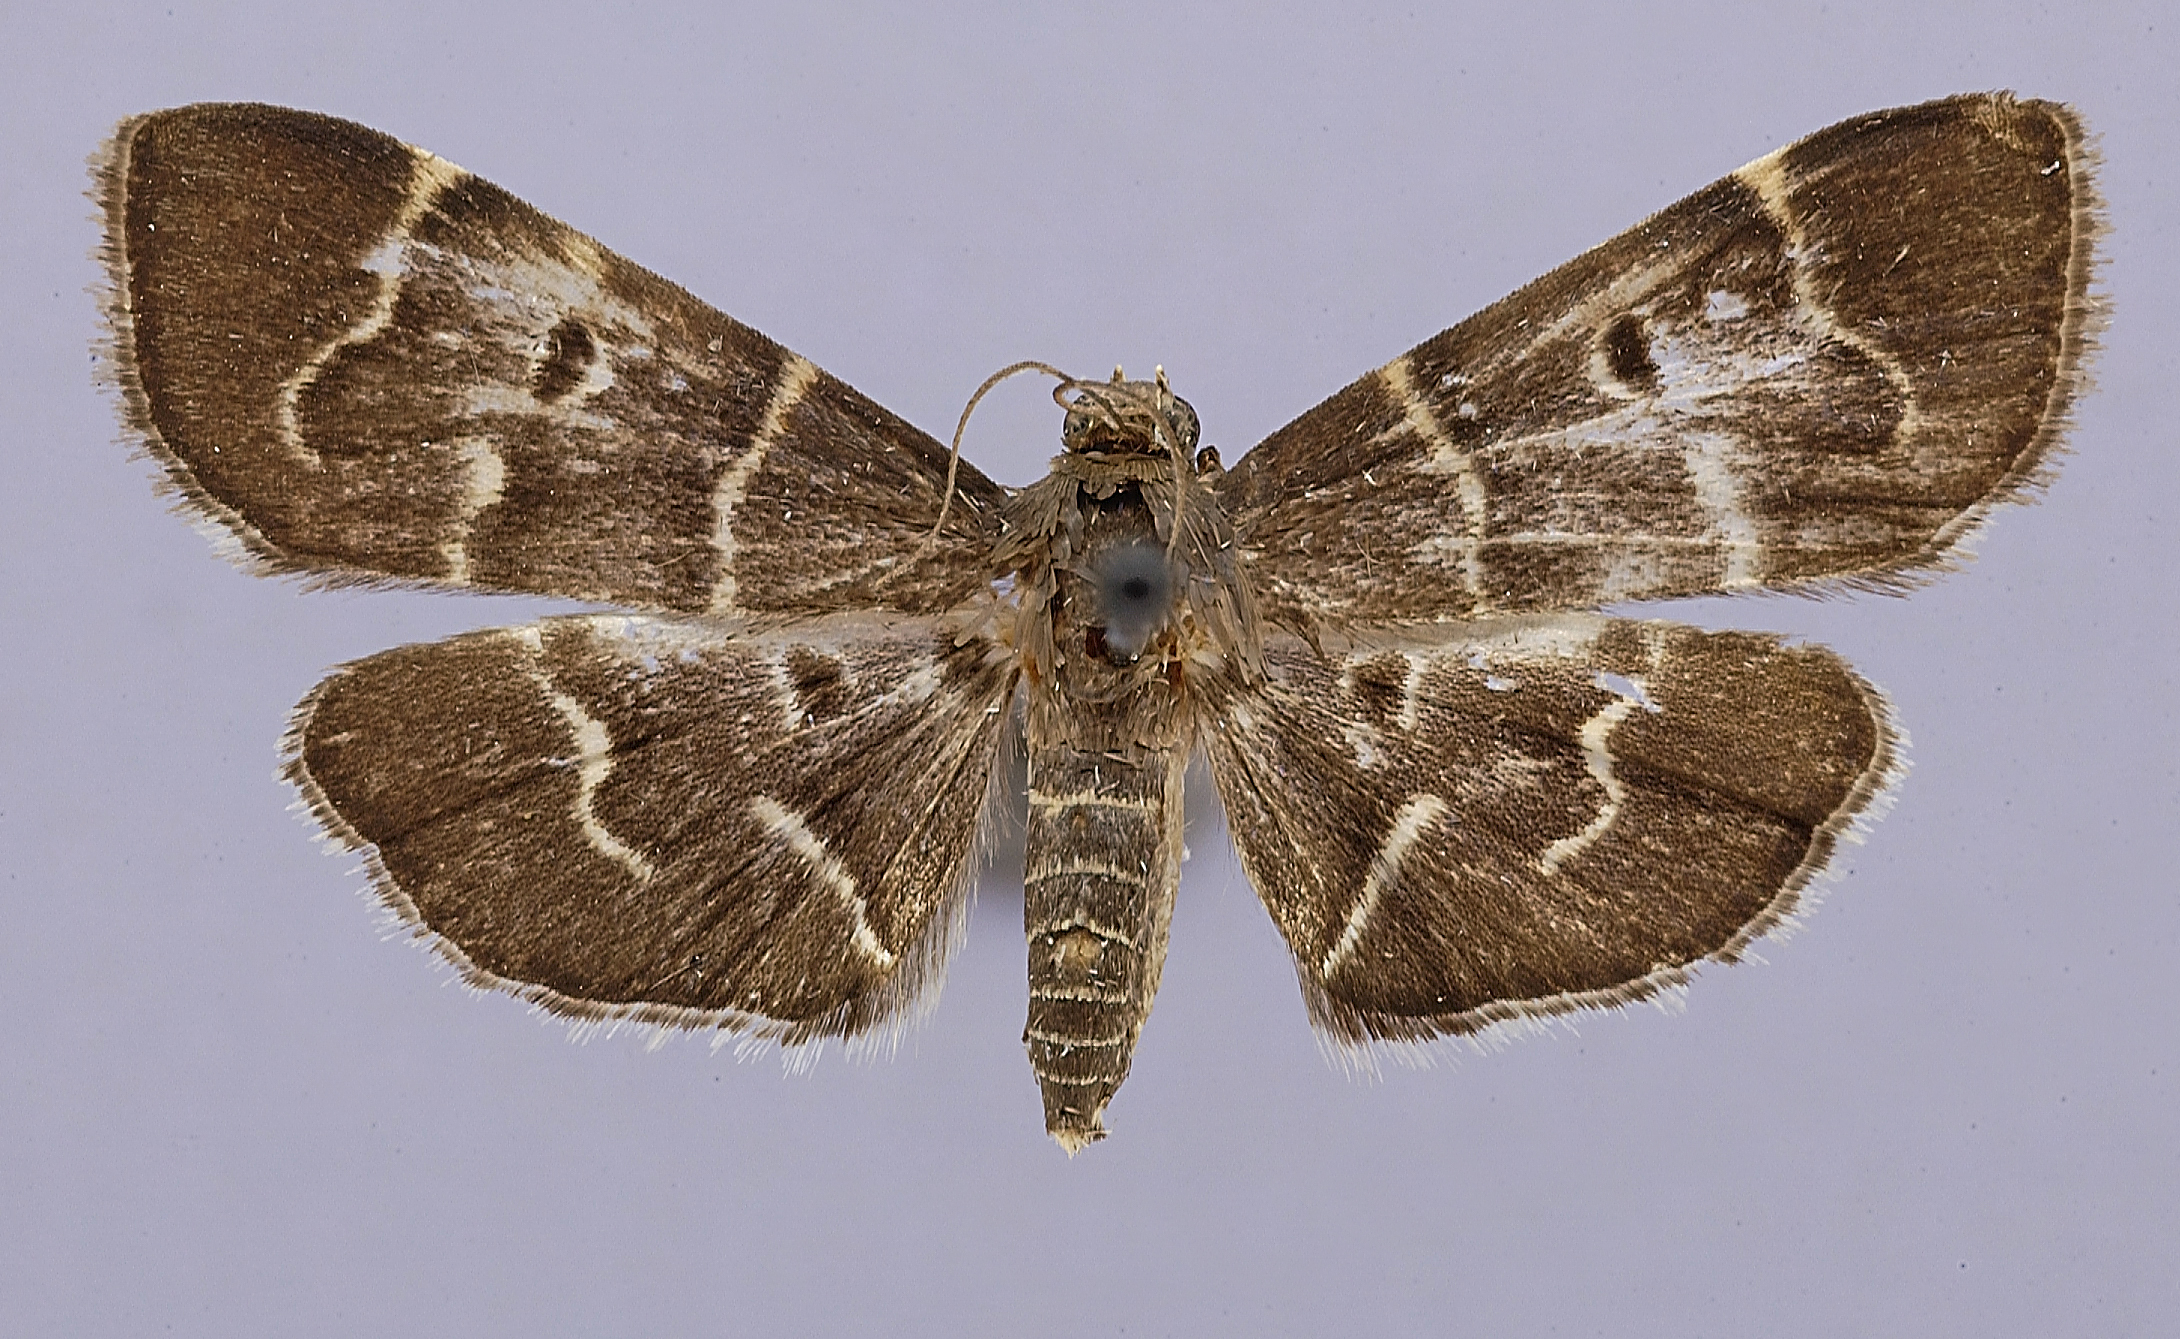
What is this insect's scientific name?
Nacoleia salbialis
